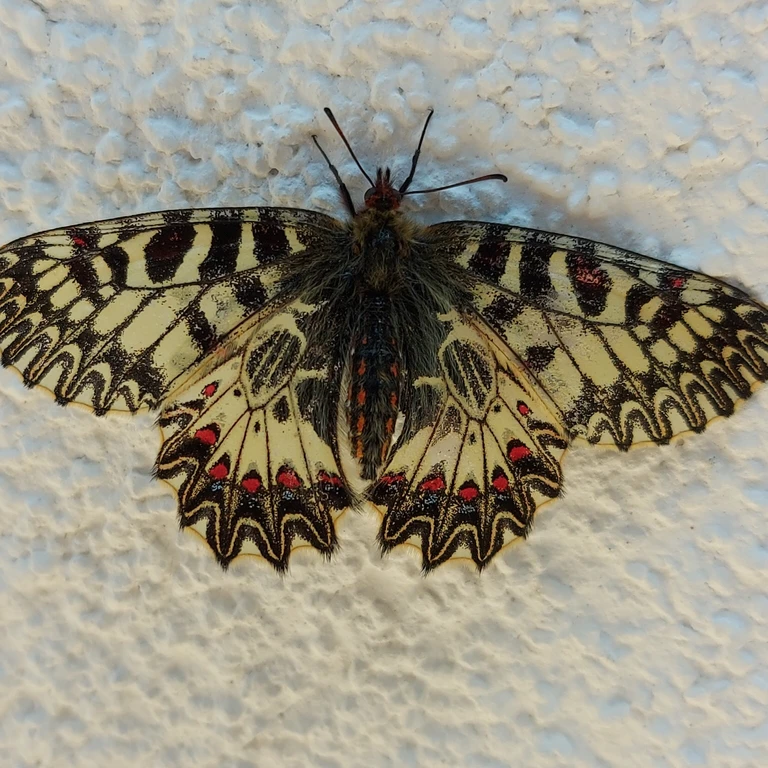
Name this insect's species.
Zerynthia polyxena
